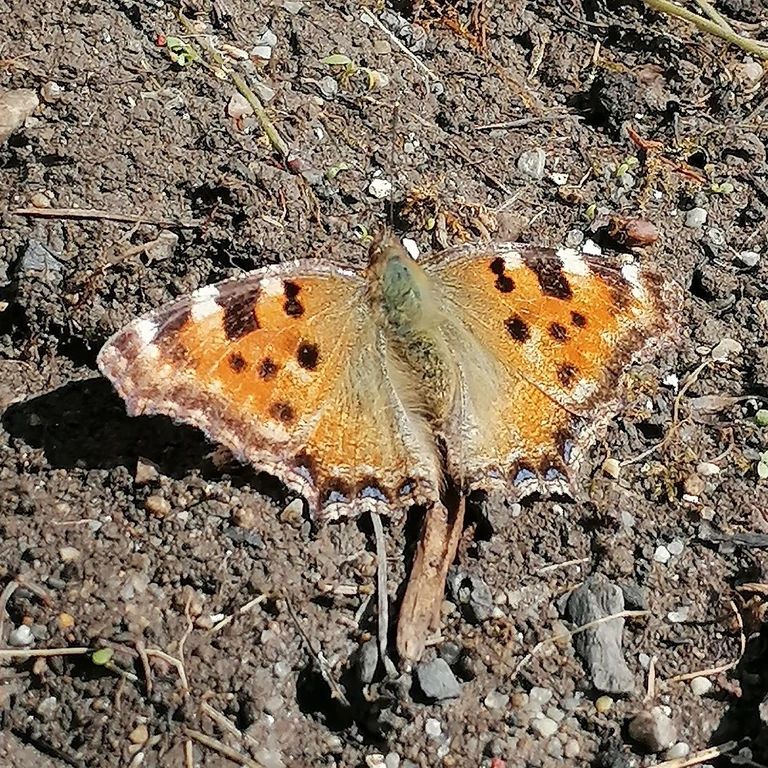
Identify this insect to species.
Nymphalis polychloros
